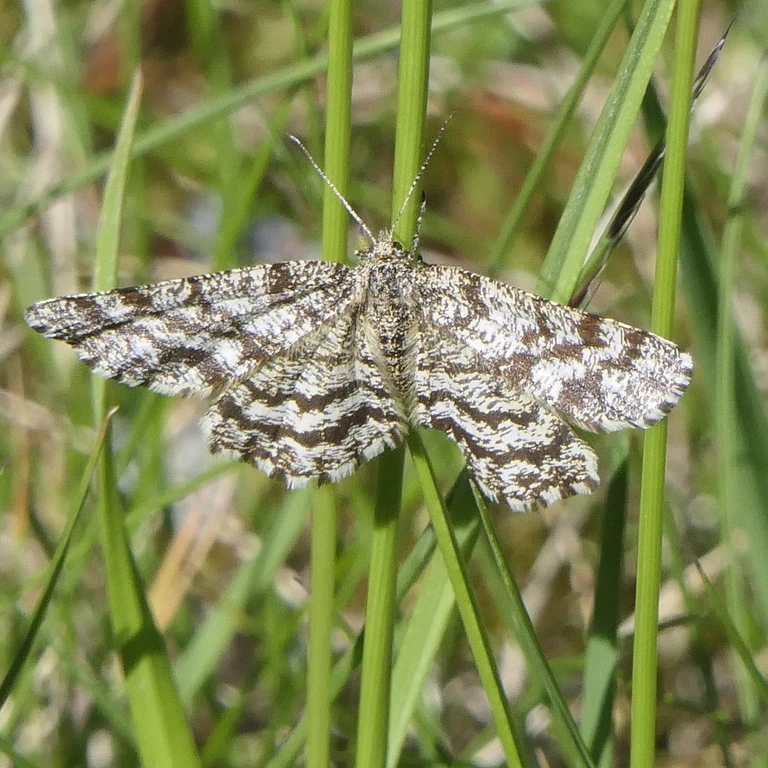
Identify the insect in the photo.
Ematurga atomaria
